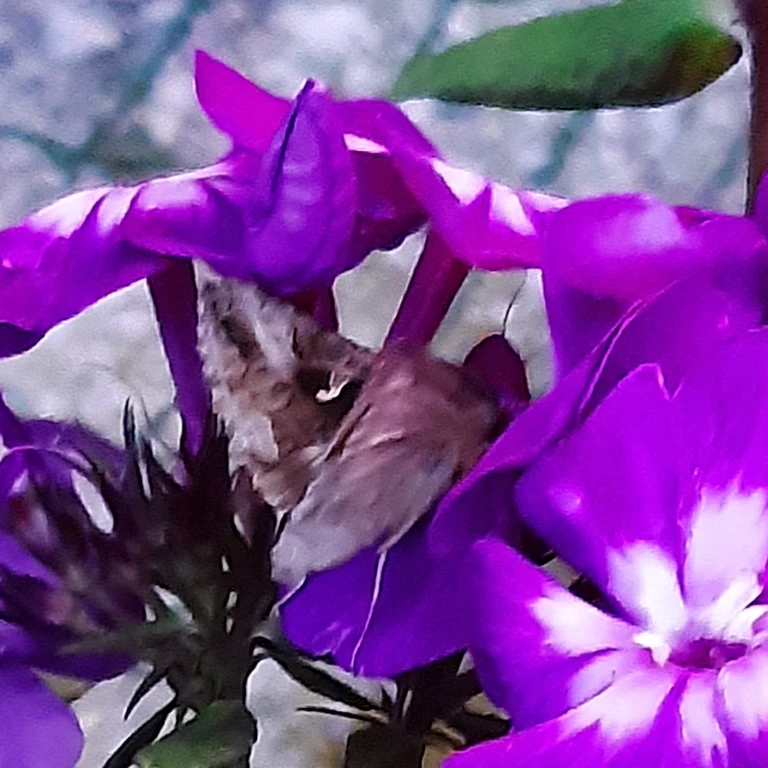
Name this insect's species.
Autographa gamma
